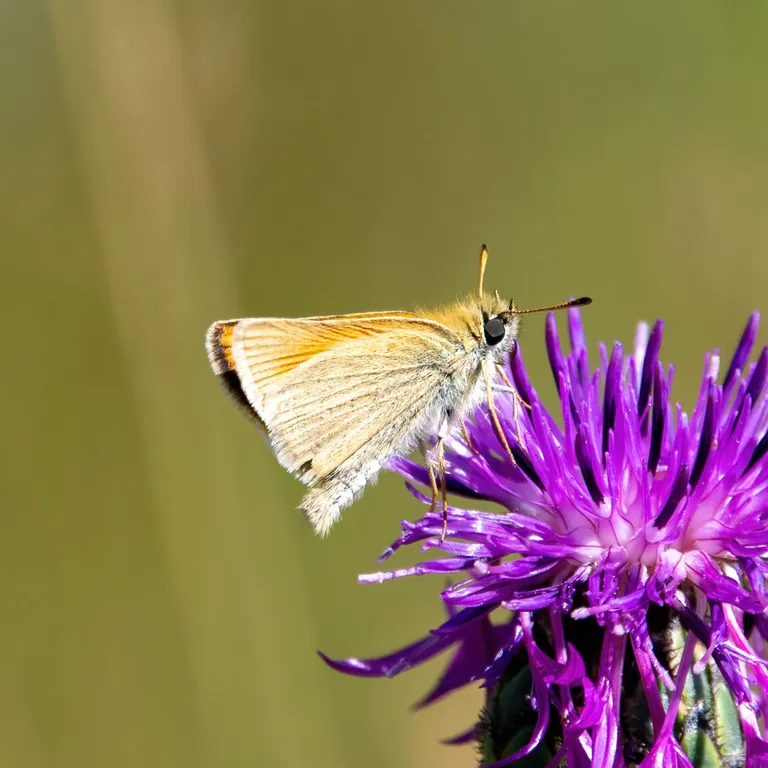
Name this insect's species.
Thymelicus lineola
